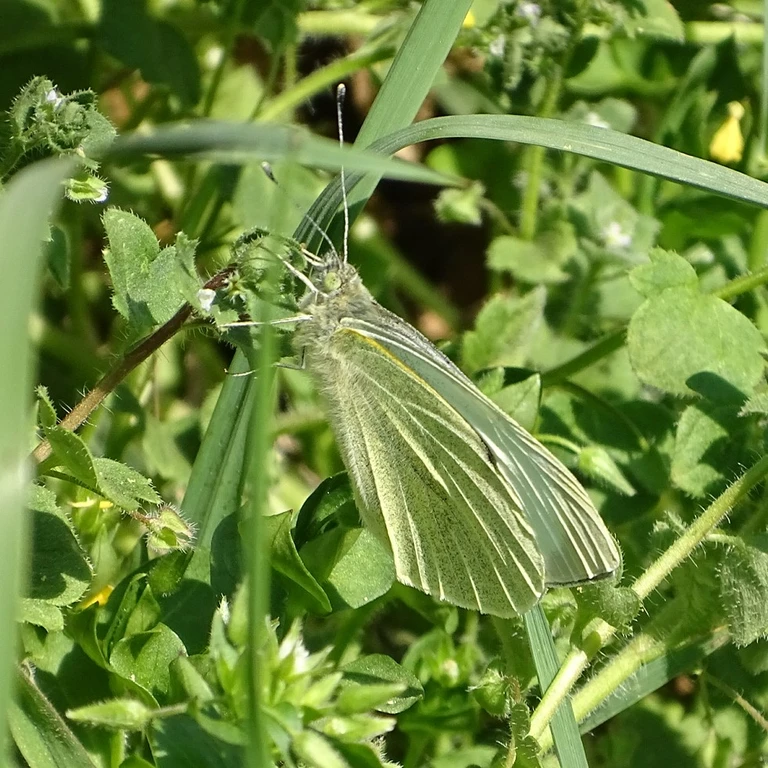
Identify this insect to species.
Pieris brassicae
